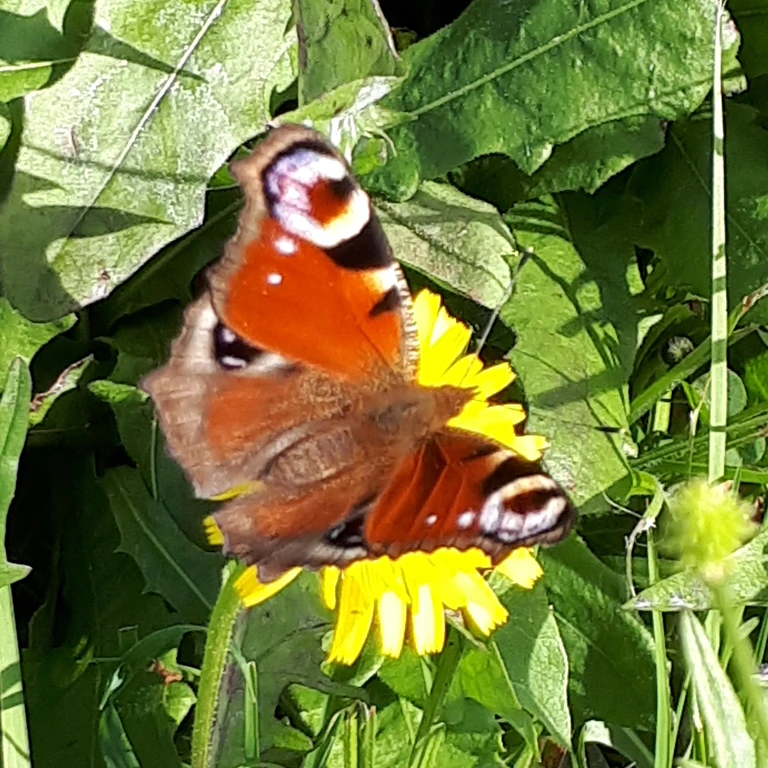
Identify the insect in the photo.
Aglais io
